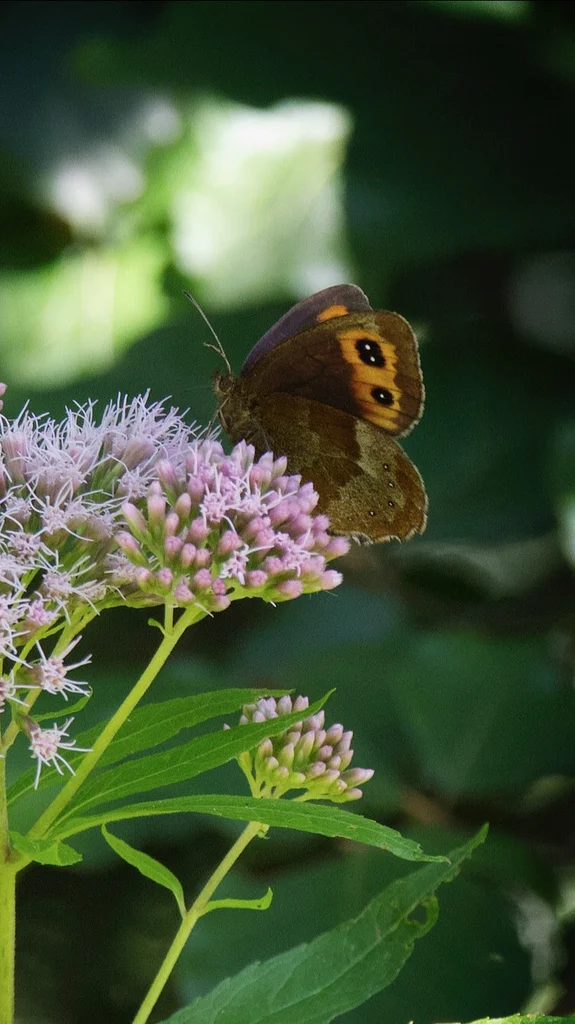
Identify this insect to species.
Erebia aethiops
